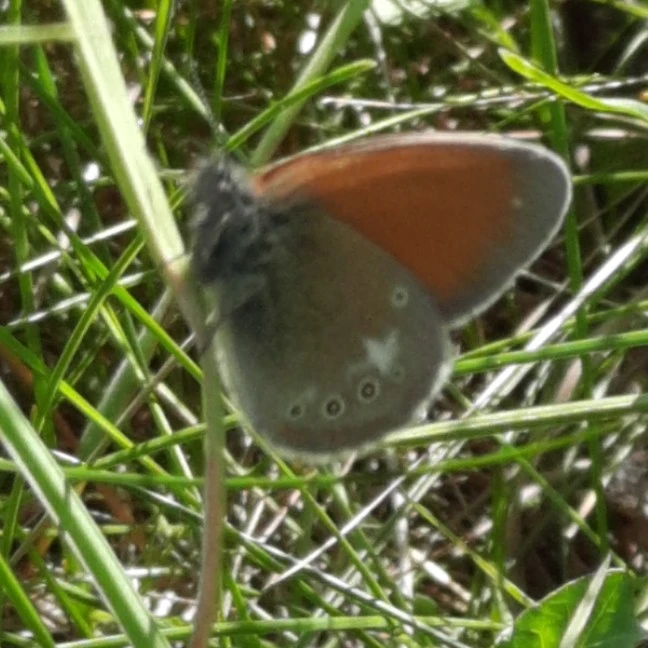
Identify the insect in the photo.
Coenonympha glycerion (also Coenonympha iphis)
